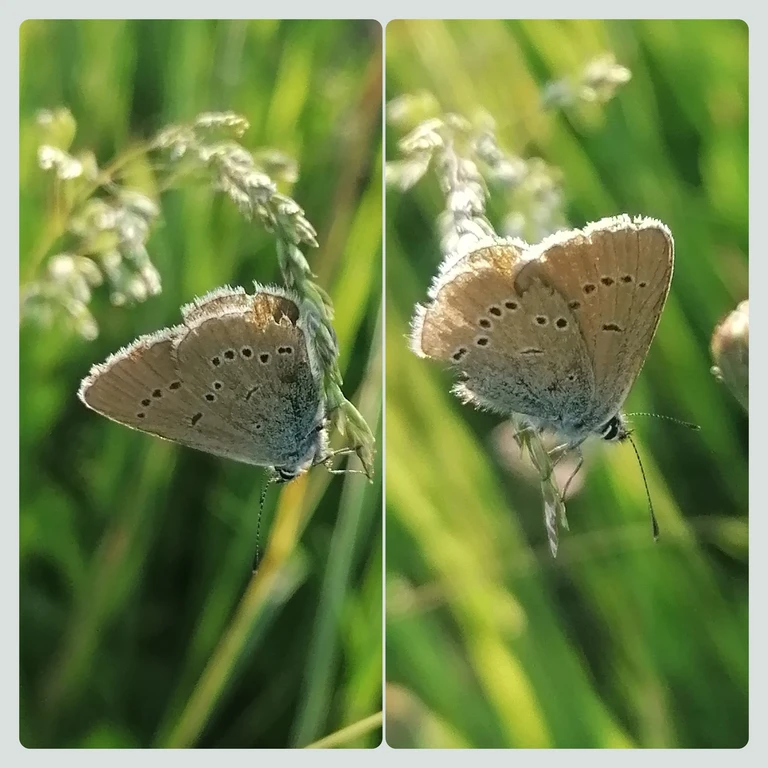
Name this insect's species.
Cyaniris semiargus
